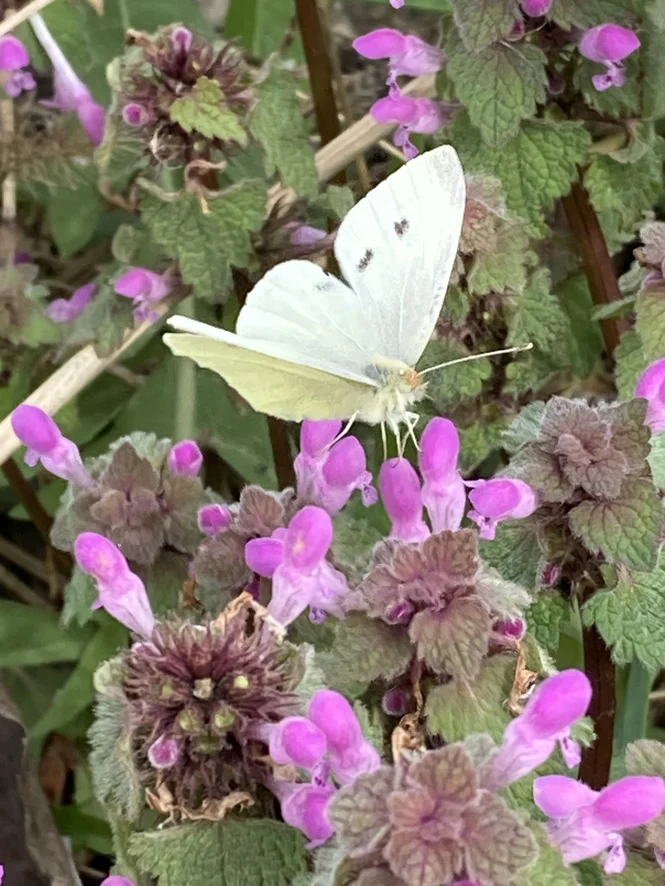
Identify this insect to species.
Pieris rapae
